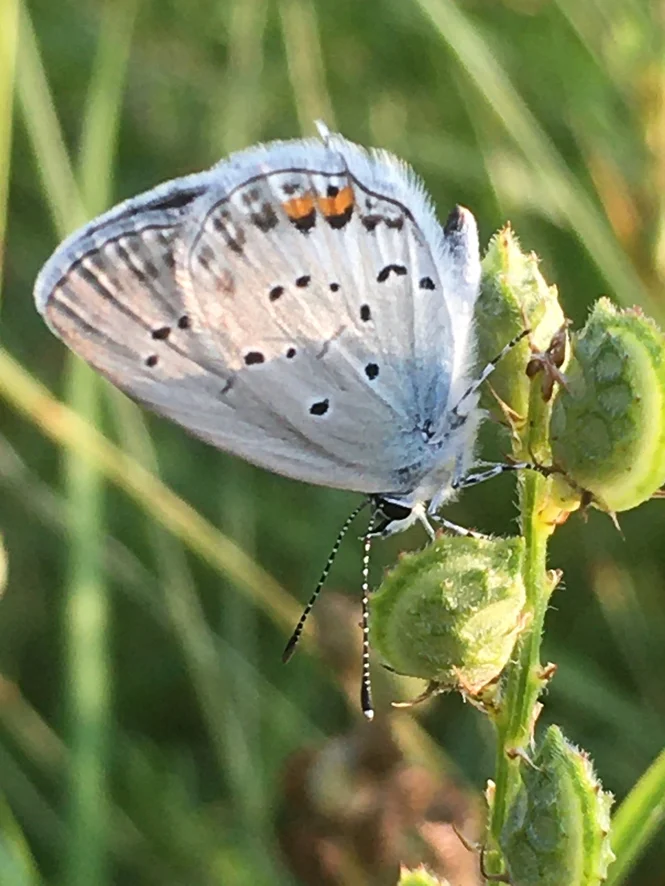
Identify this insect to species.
Cupido argiades (also Elkalyce argiades)
